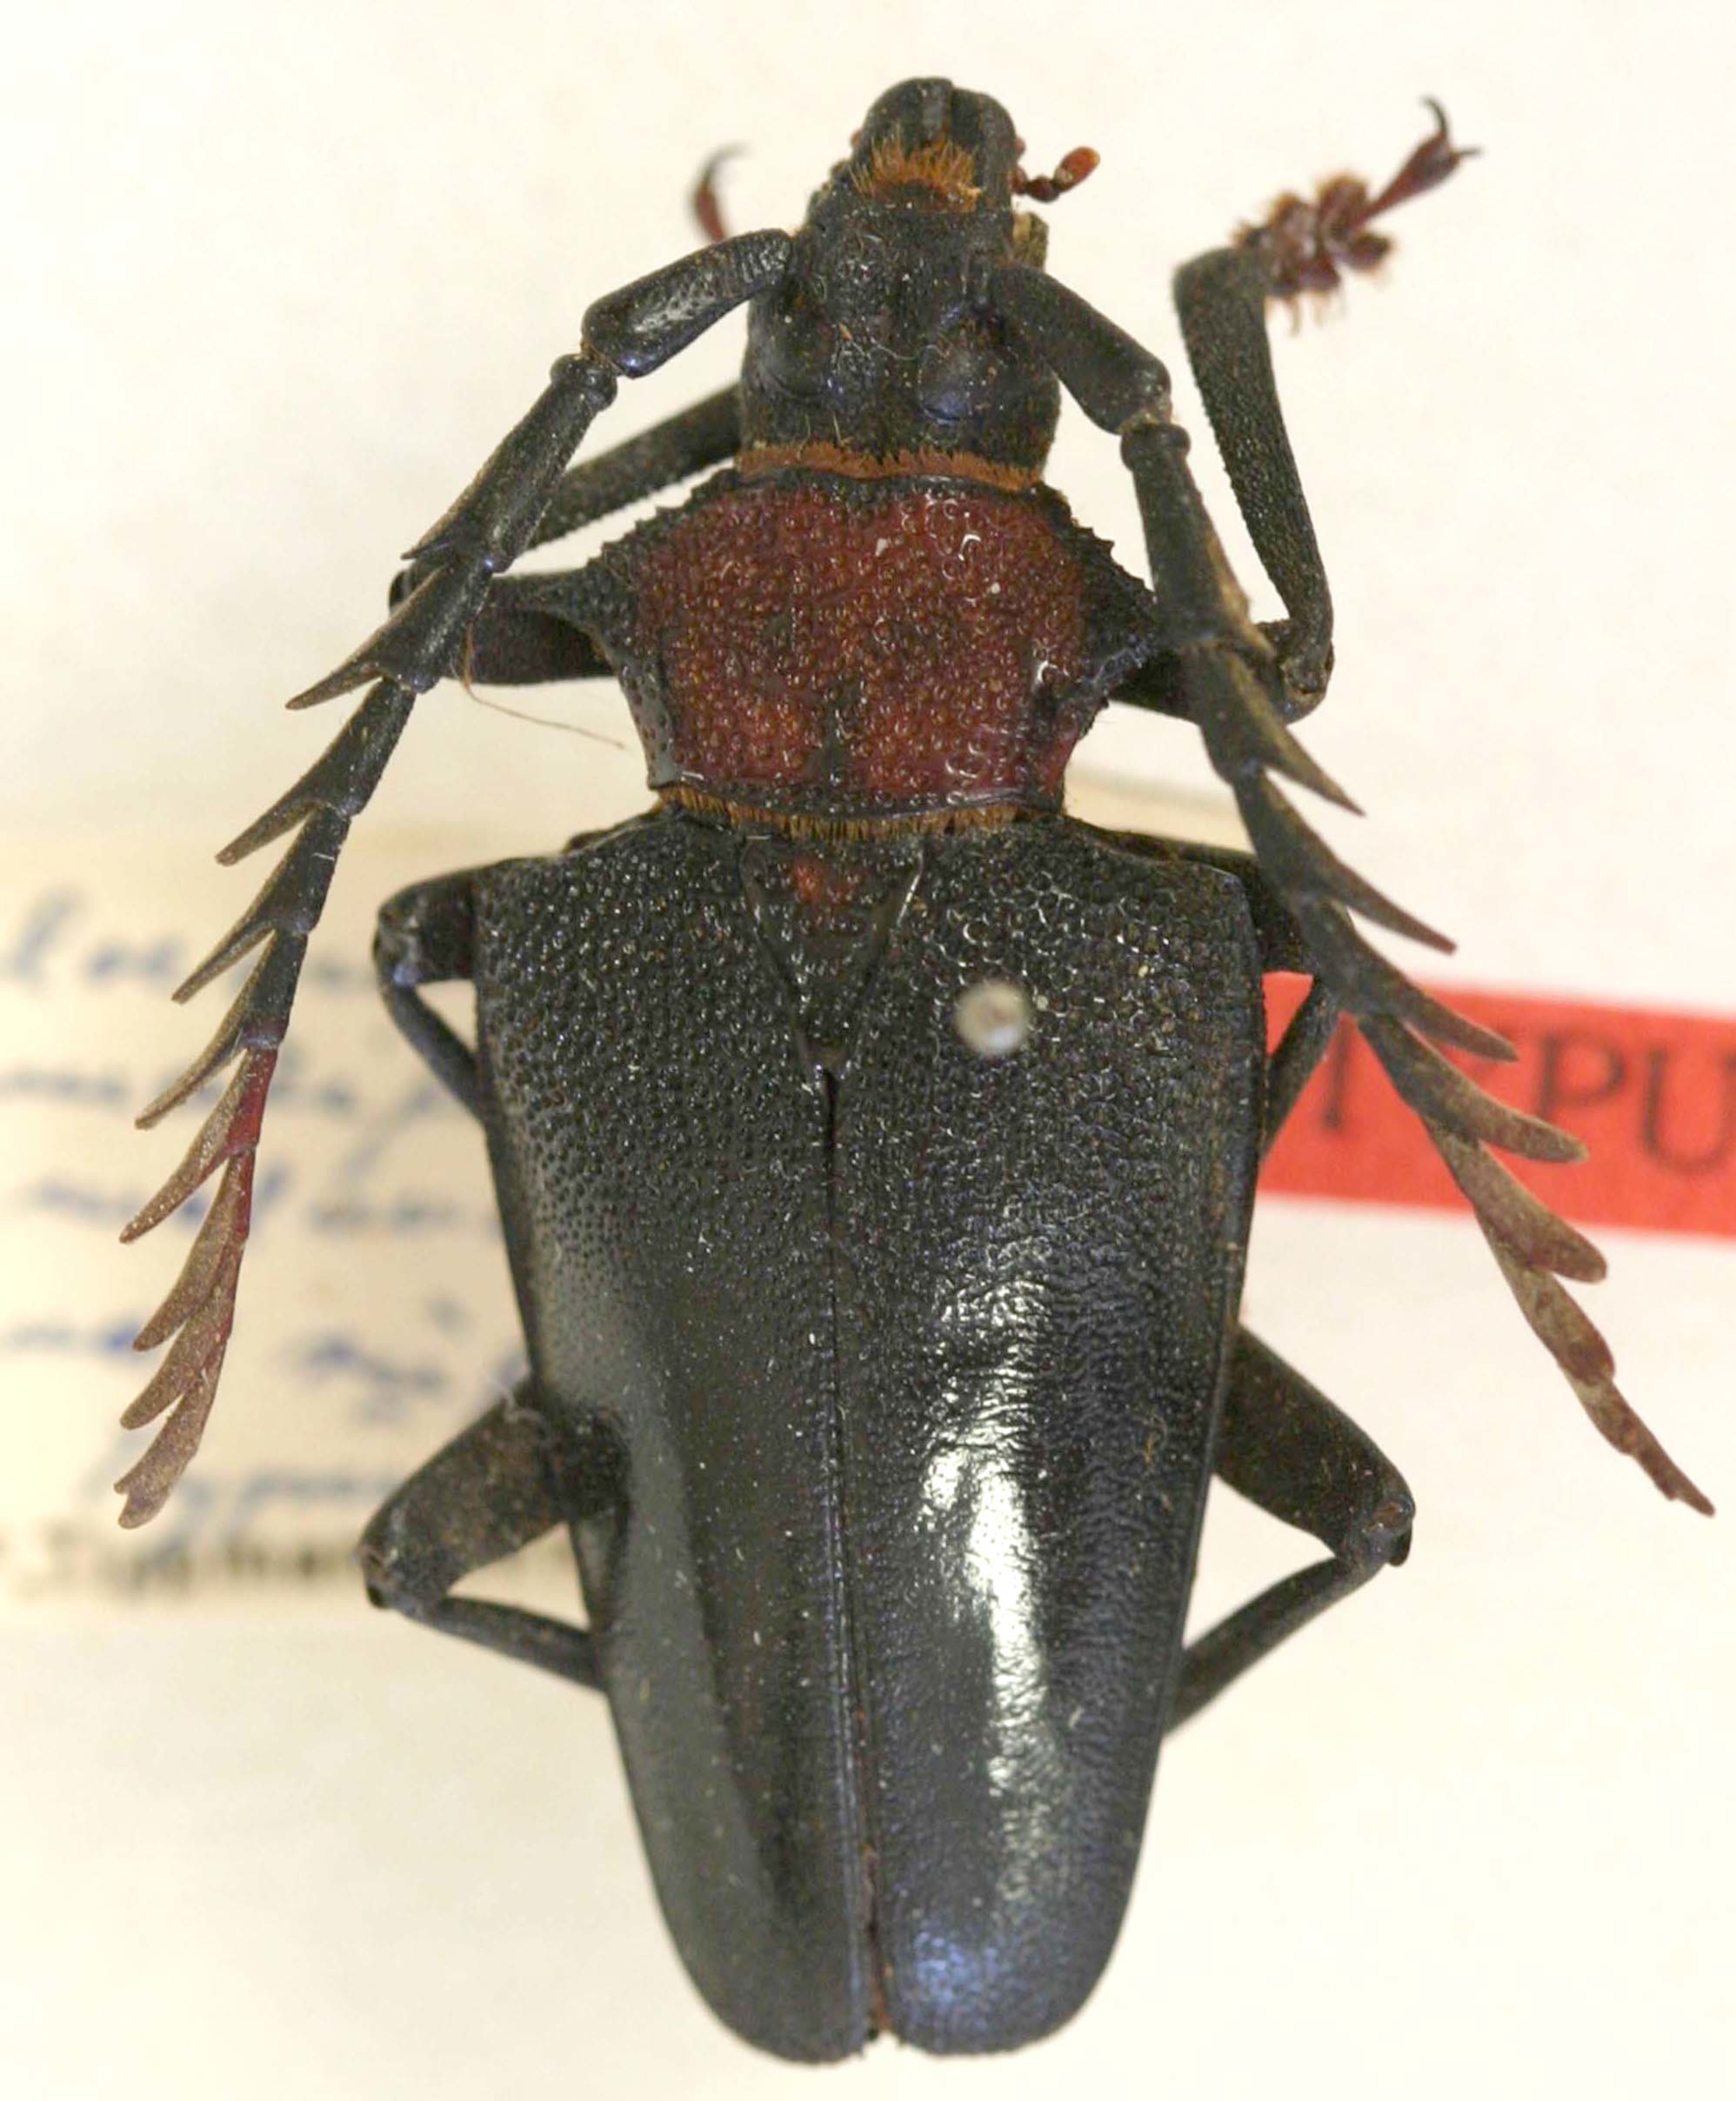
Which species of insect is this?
Calocomus hamatiferus (also Calocomus desmarestii)
